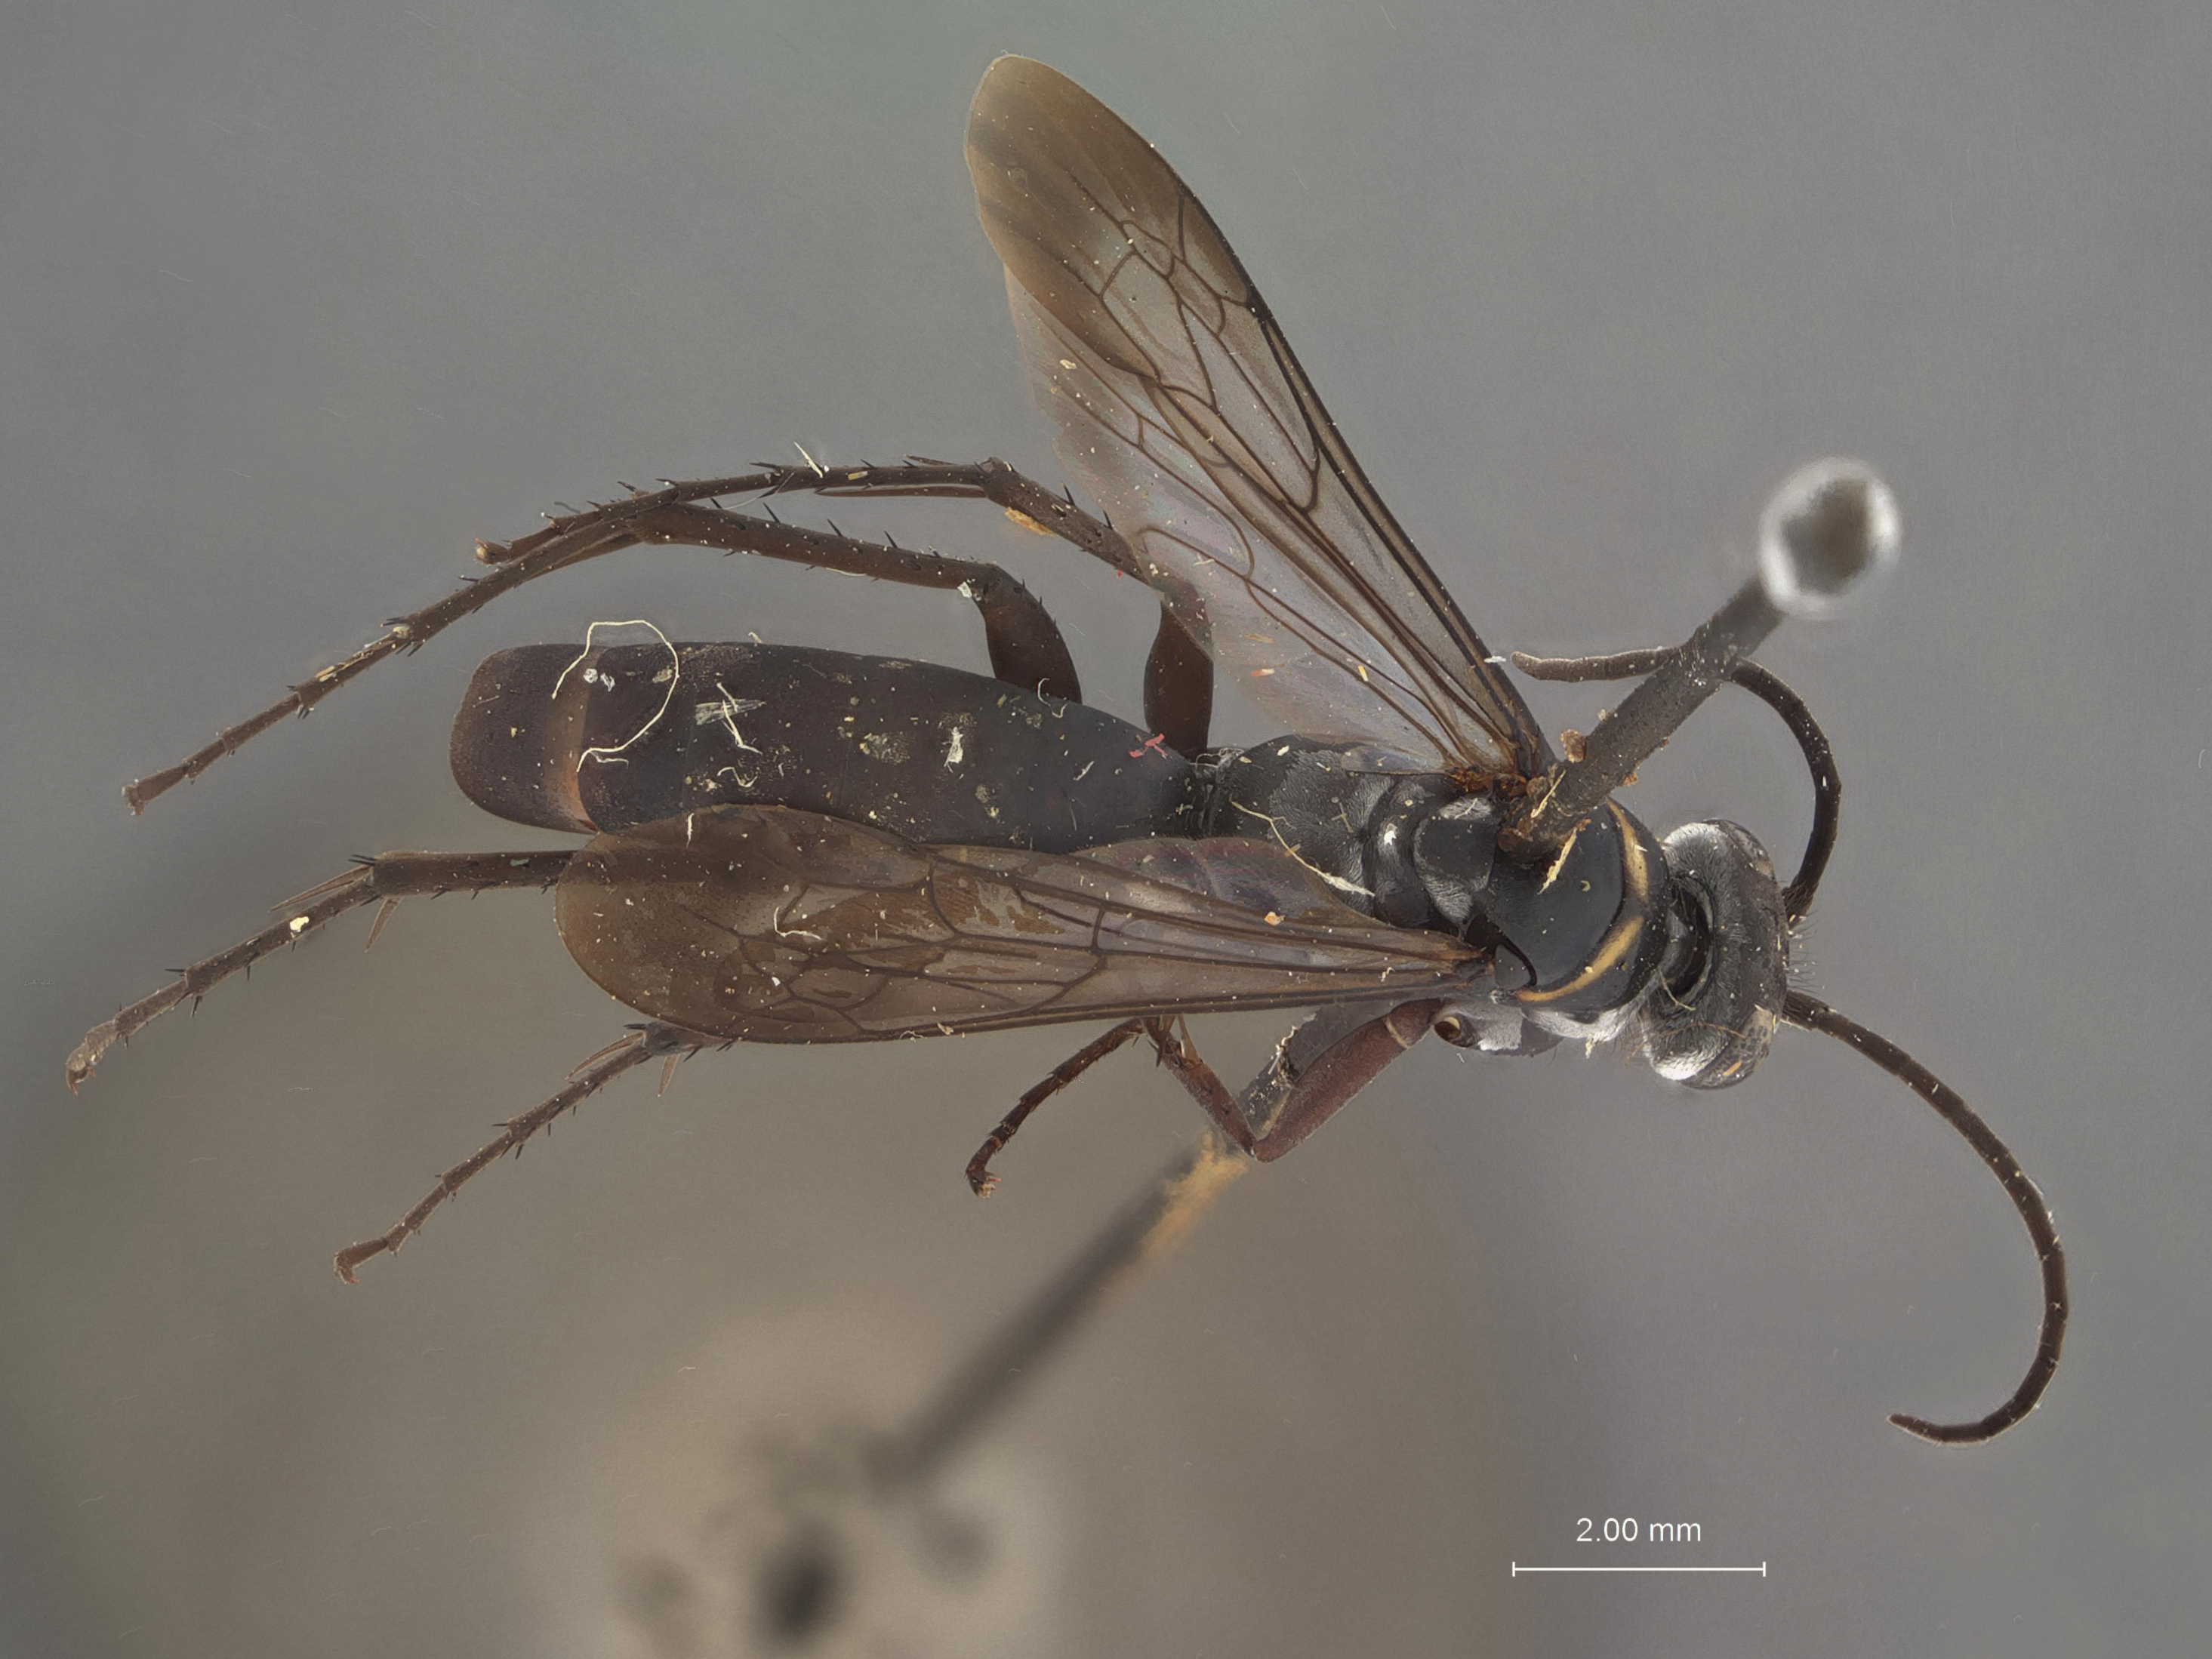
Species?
Anoplius grandiflexionis
